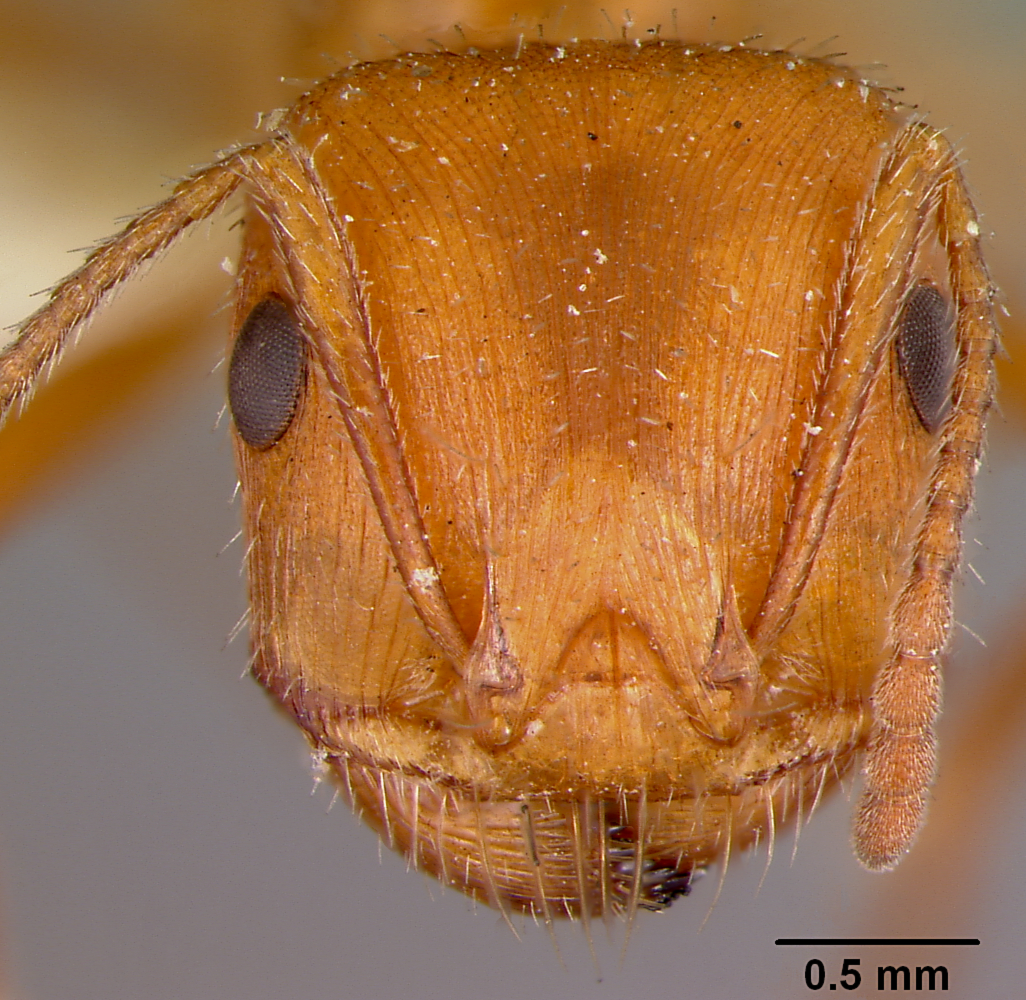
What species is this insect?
Pogonomyrmex californicus
